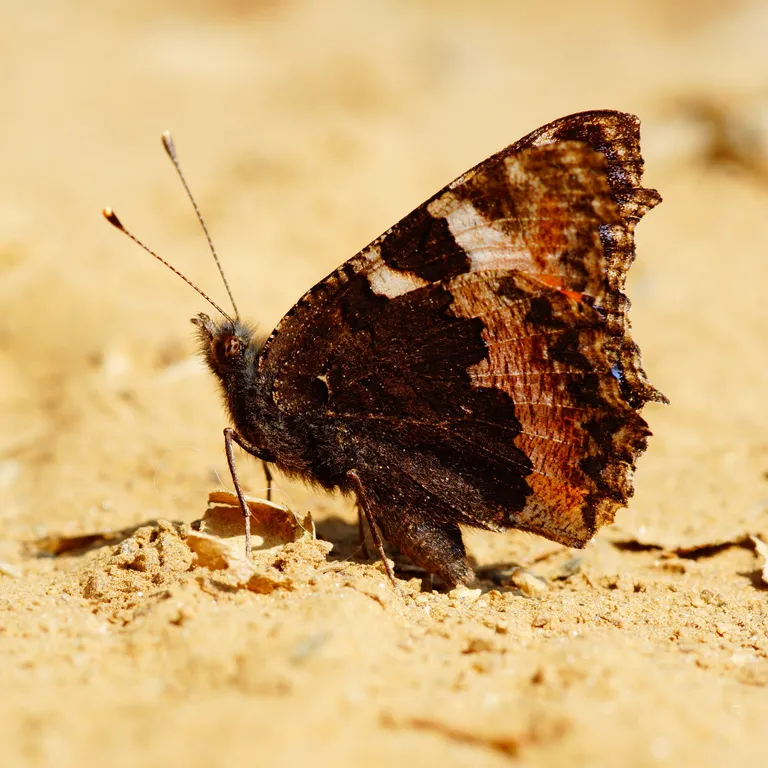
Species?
Aglais urticae
